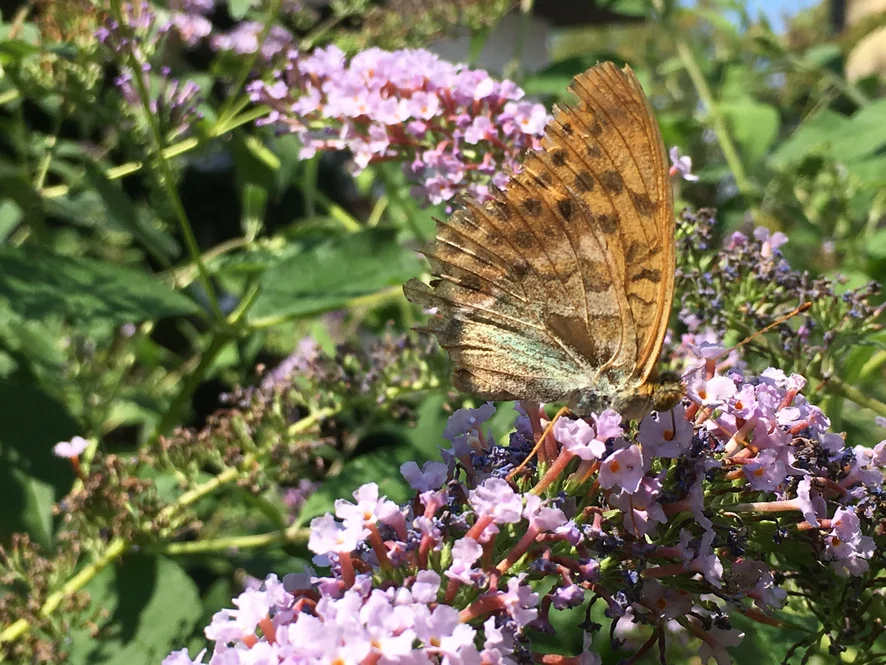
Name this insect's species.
Argynnis paphia
